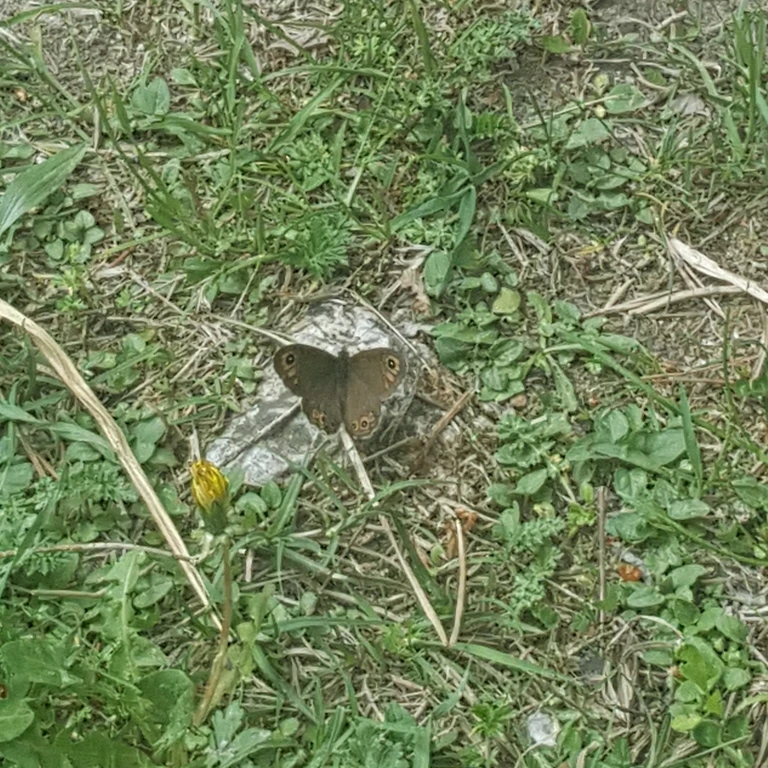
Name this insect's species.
Lasiommata maera (also Pararge maera)
